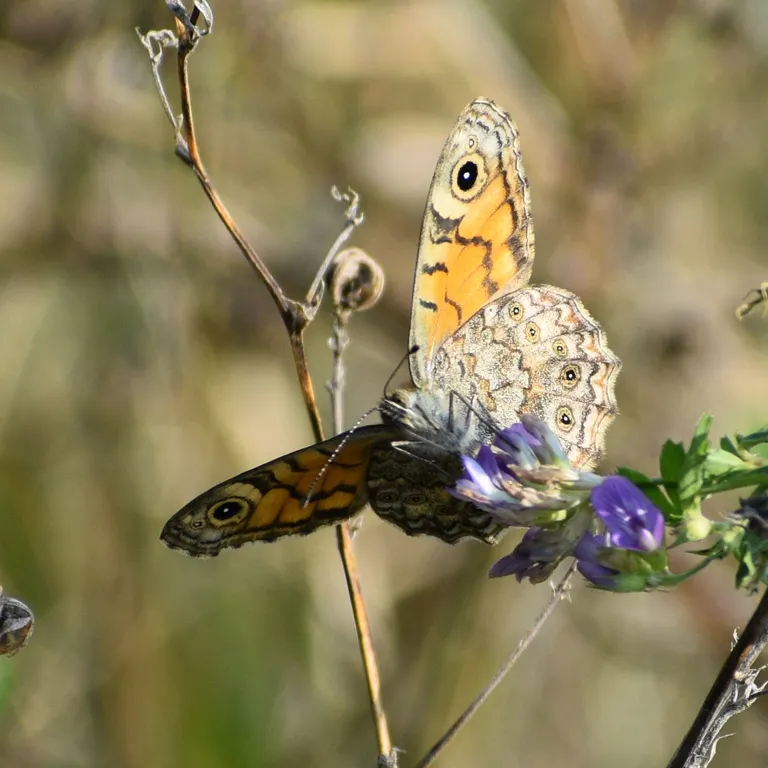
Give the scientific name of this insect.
Lasiommata megera (also Pararge megera)
